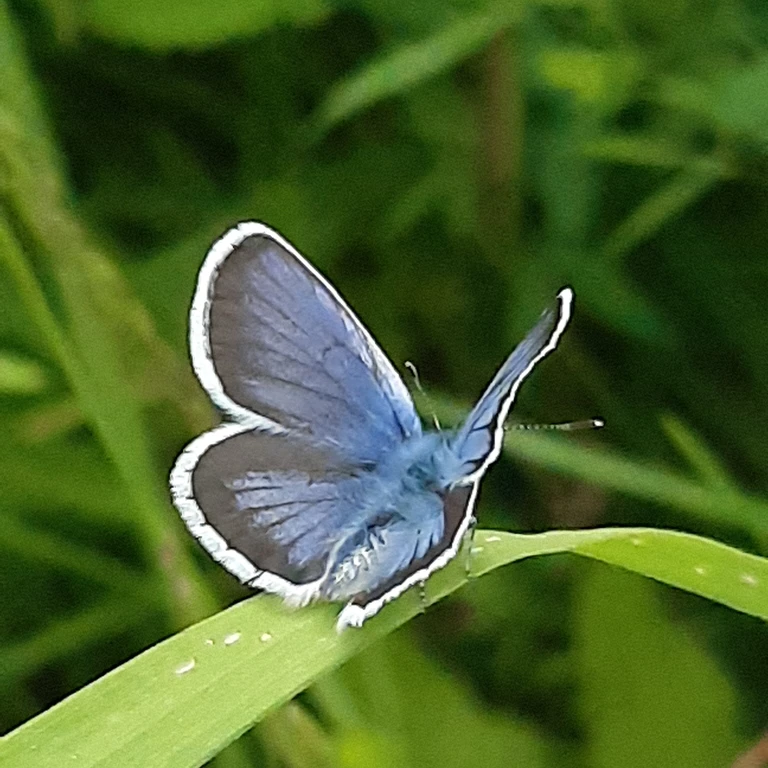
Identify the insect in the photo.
Plebejus argus
